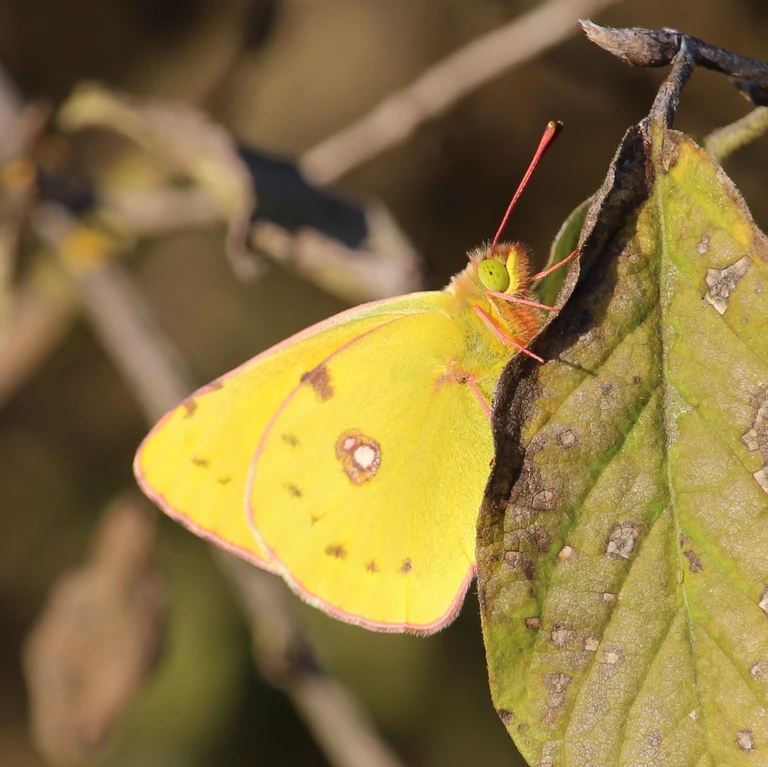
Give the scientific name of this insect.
Colias croceus
